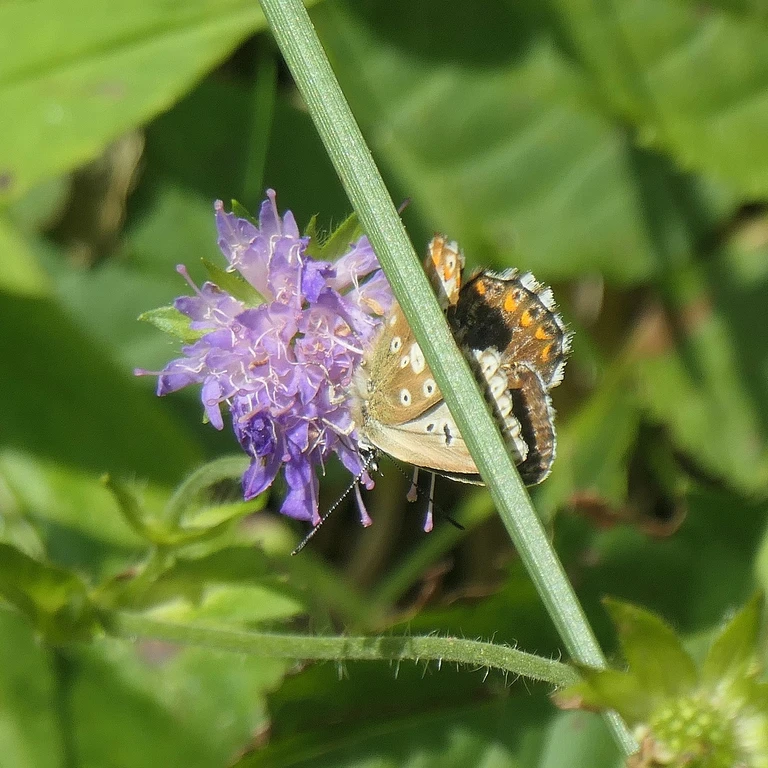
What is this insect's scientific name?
Lysandra coridon
